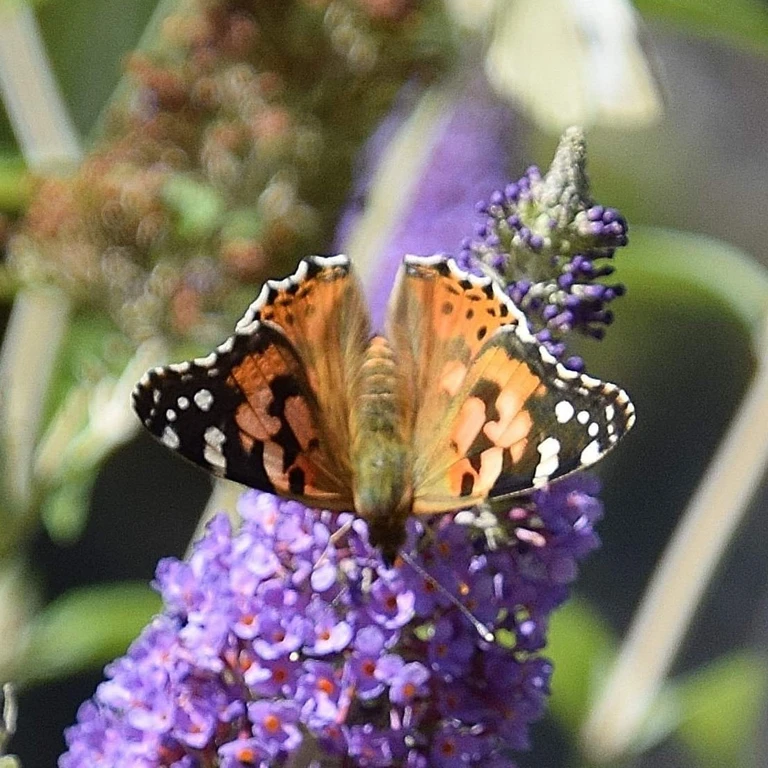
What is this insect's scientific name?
Vanessa cardui
